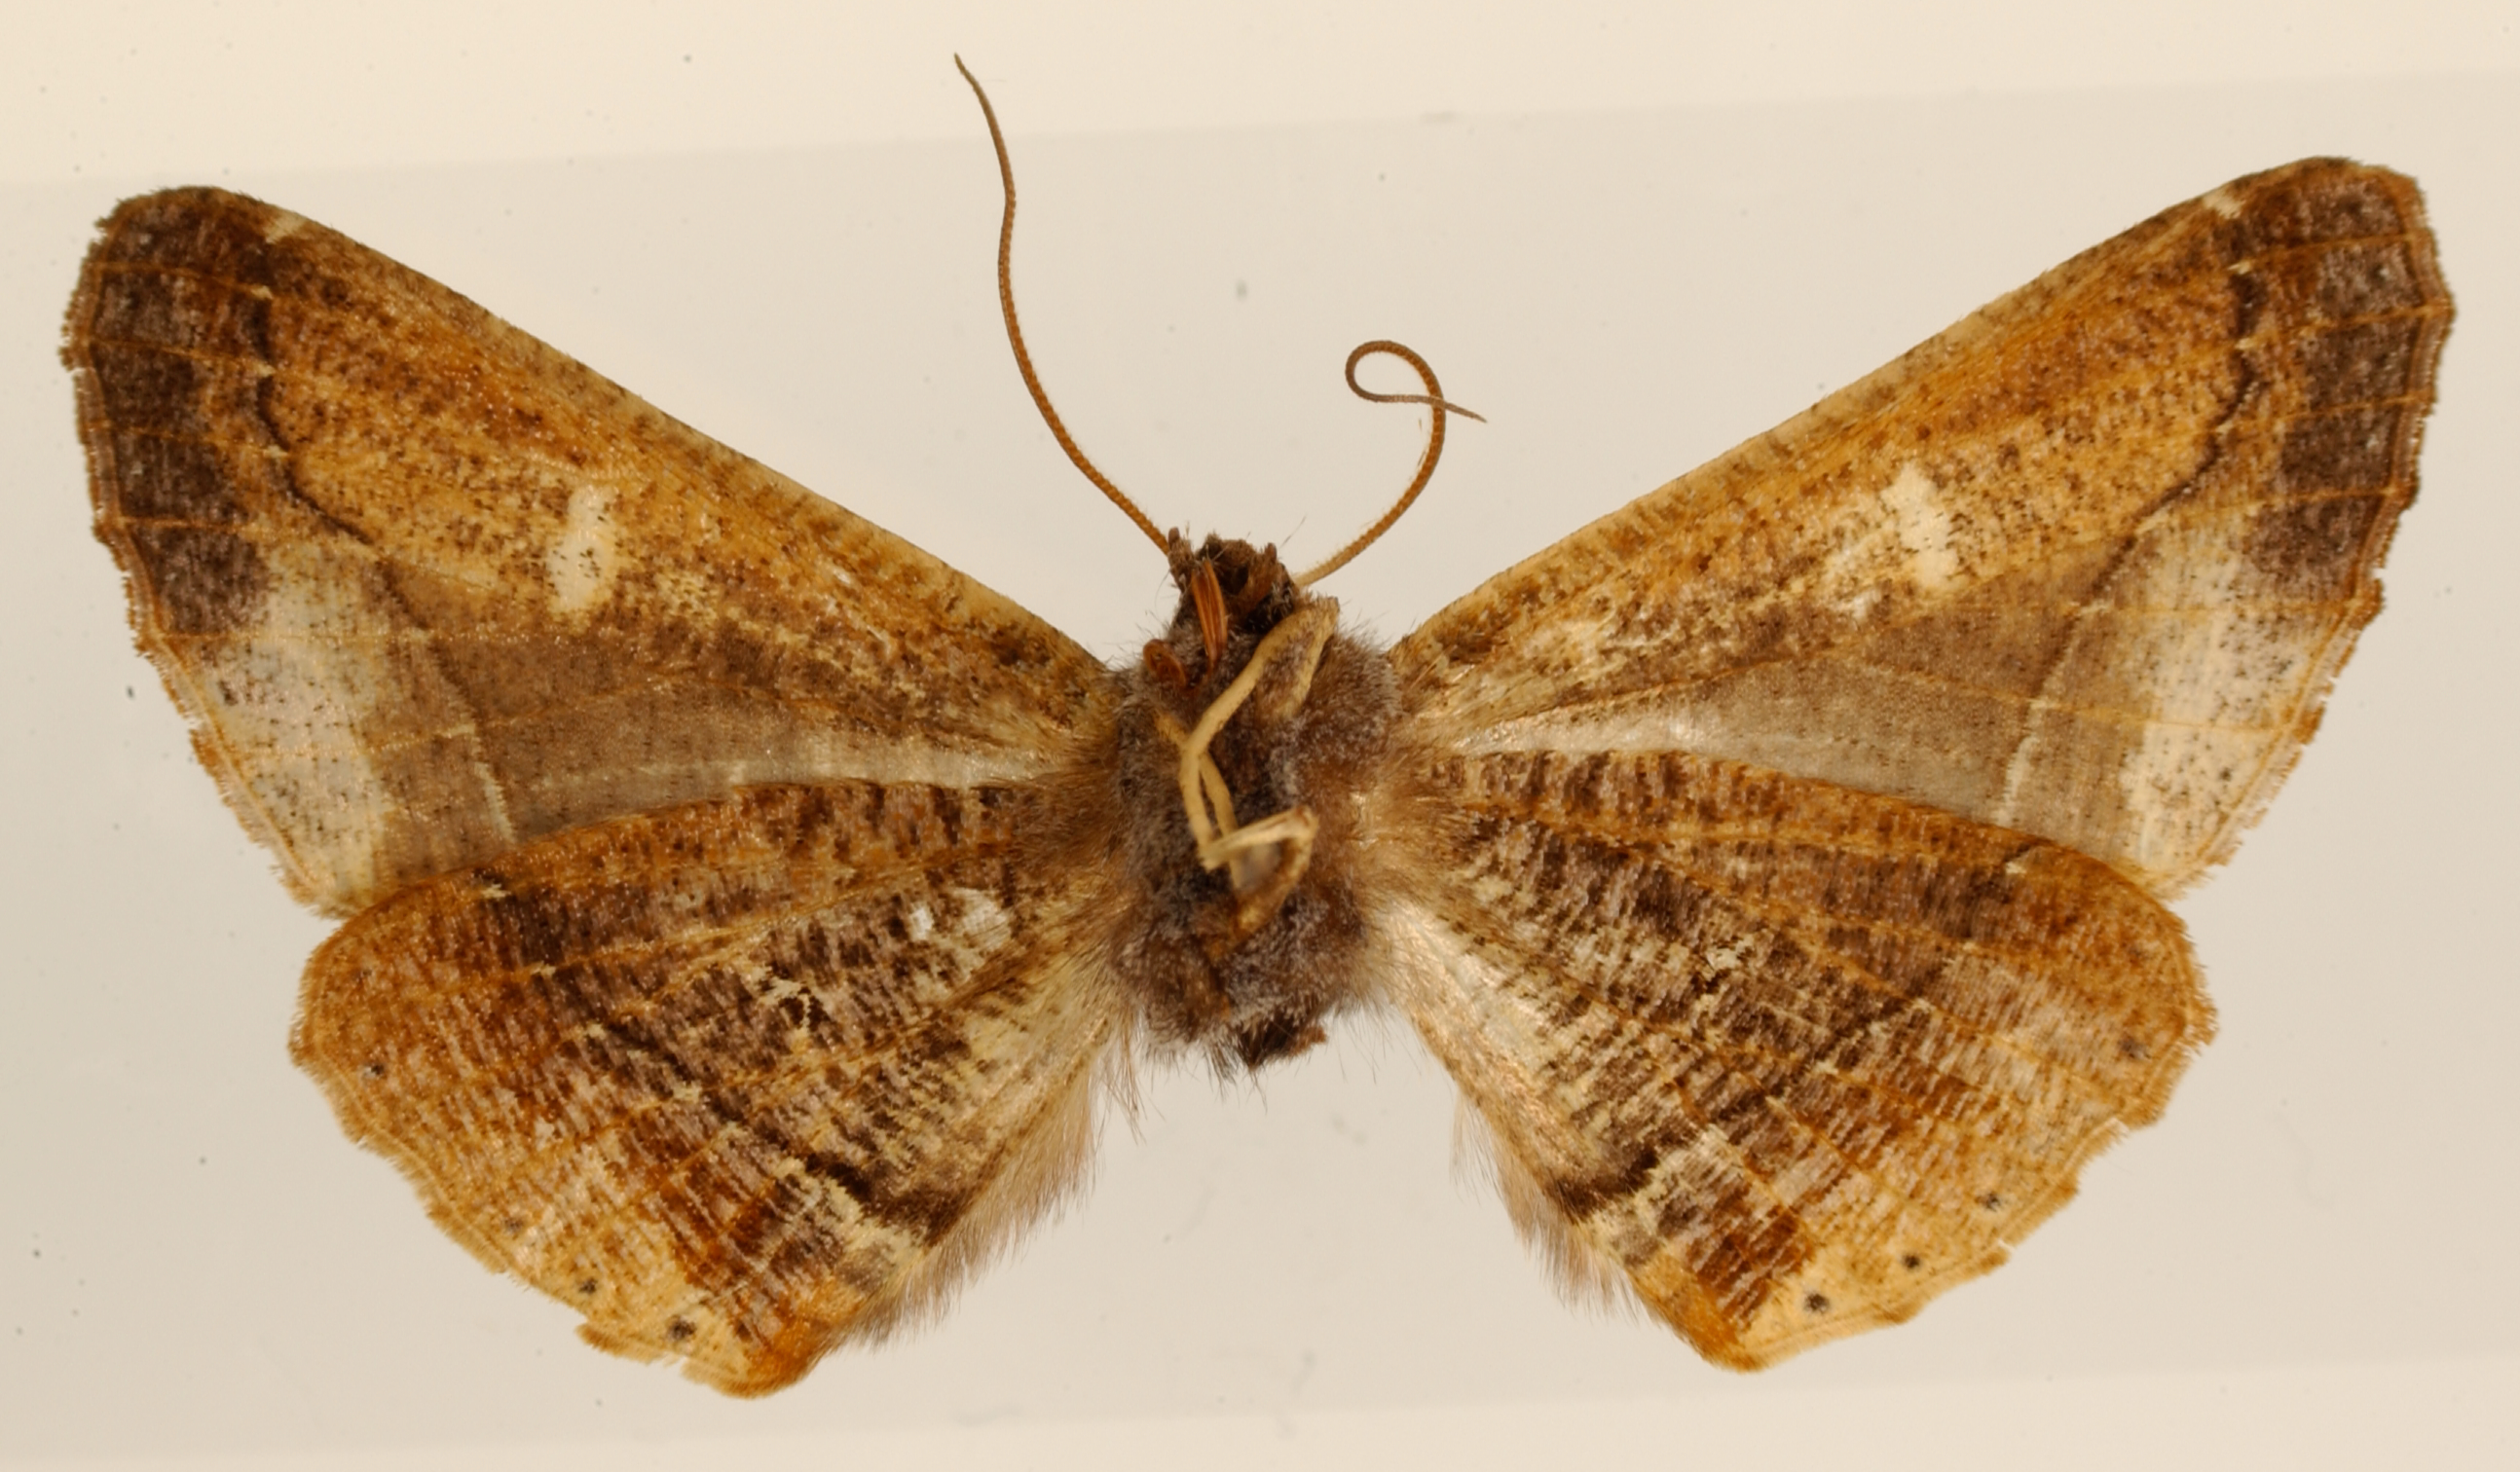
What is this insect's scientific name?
Meticulodes ochreicosta
